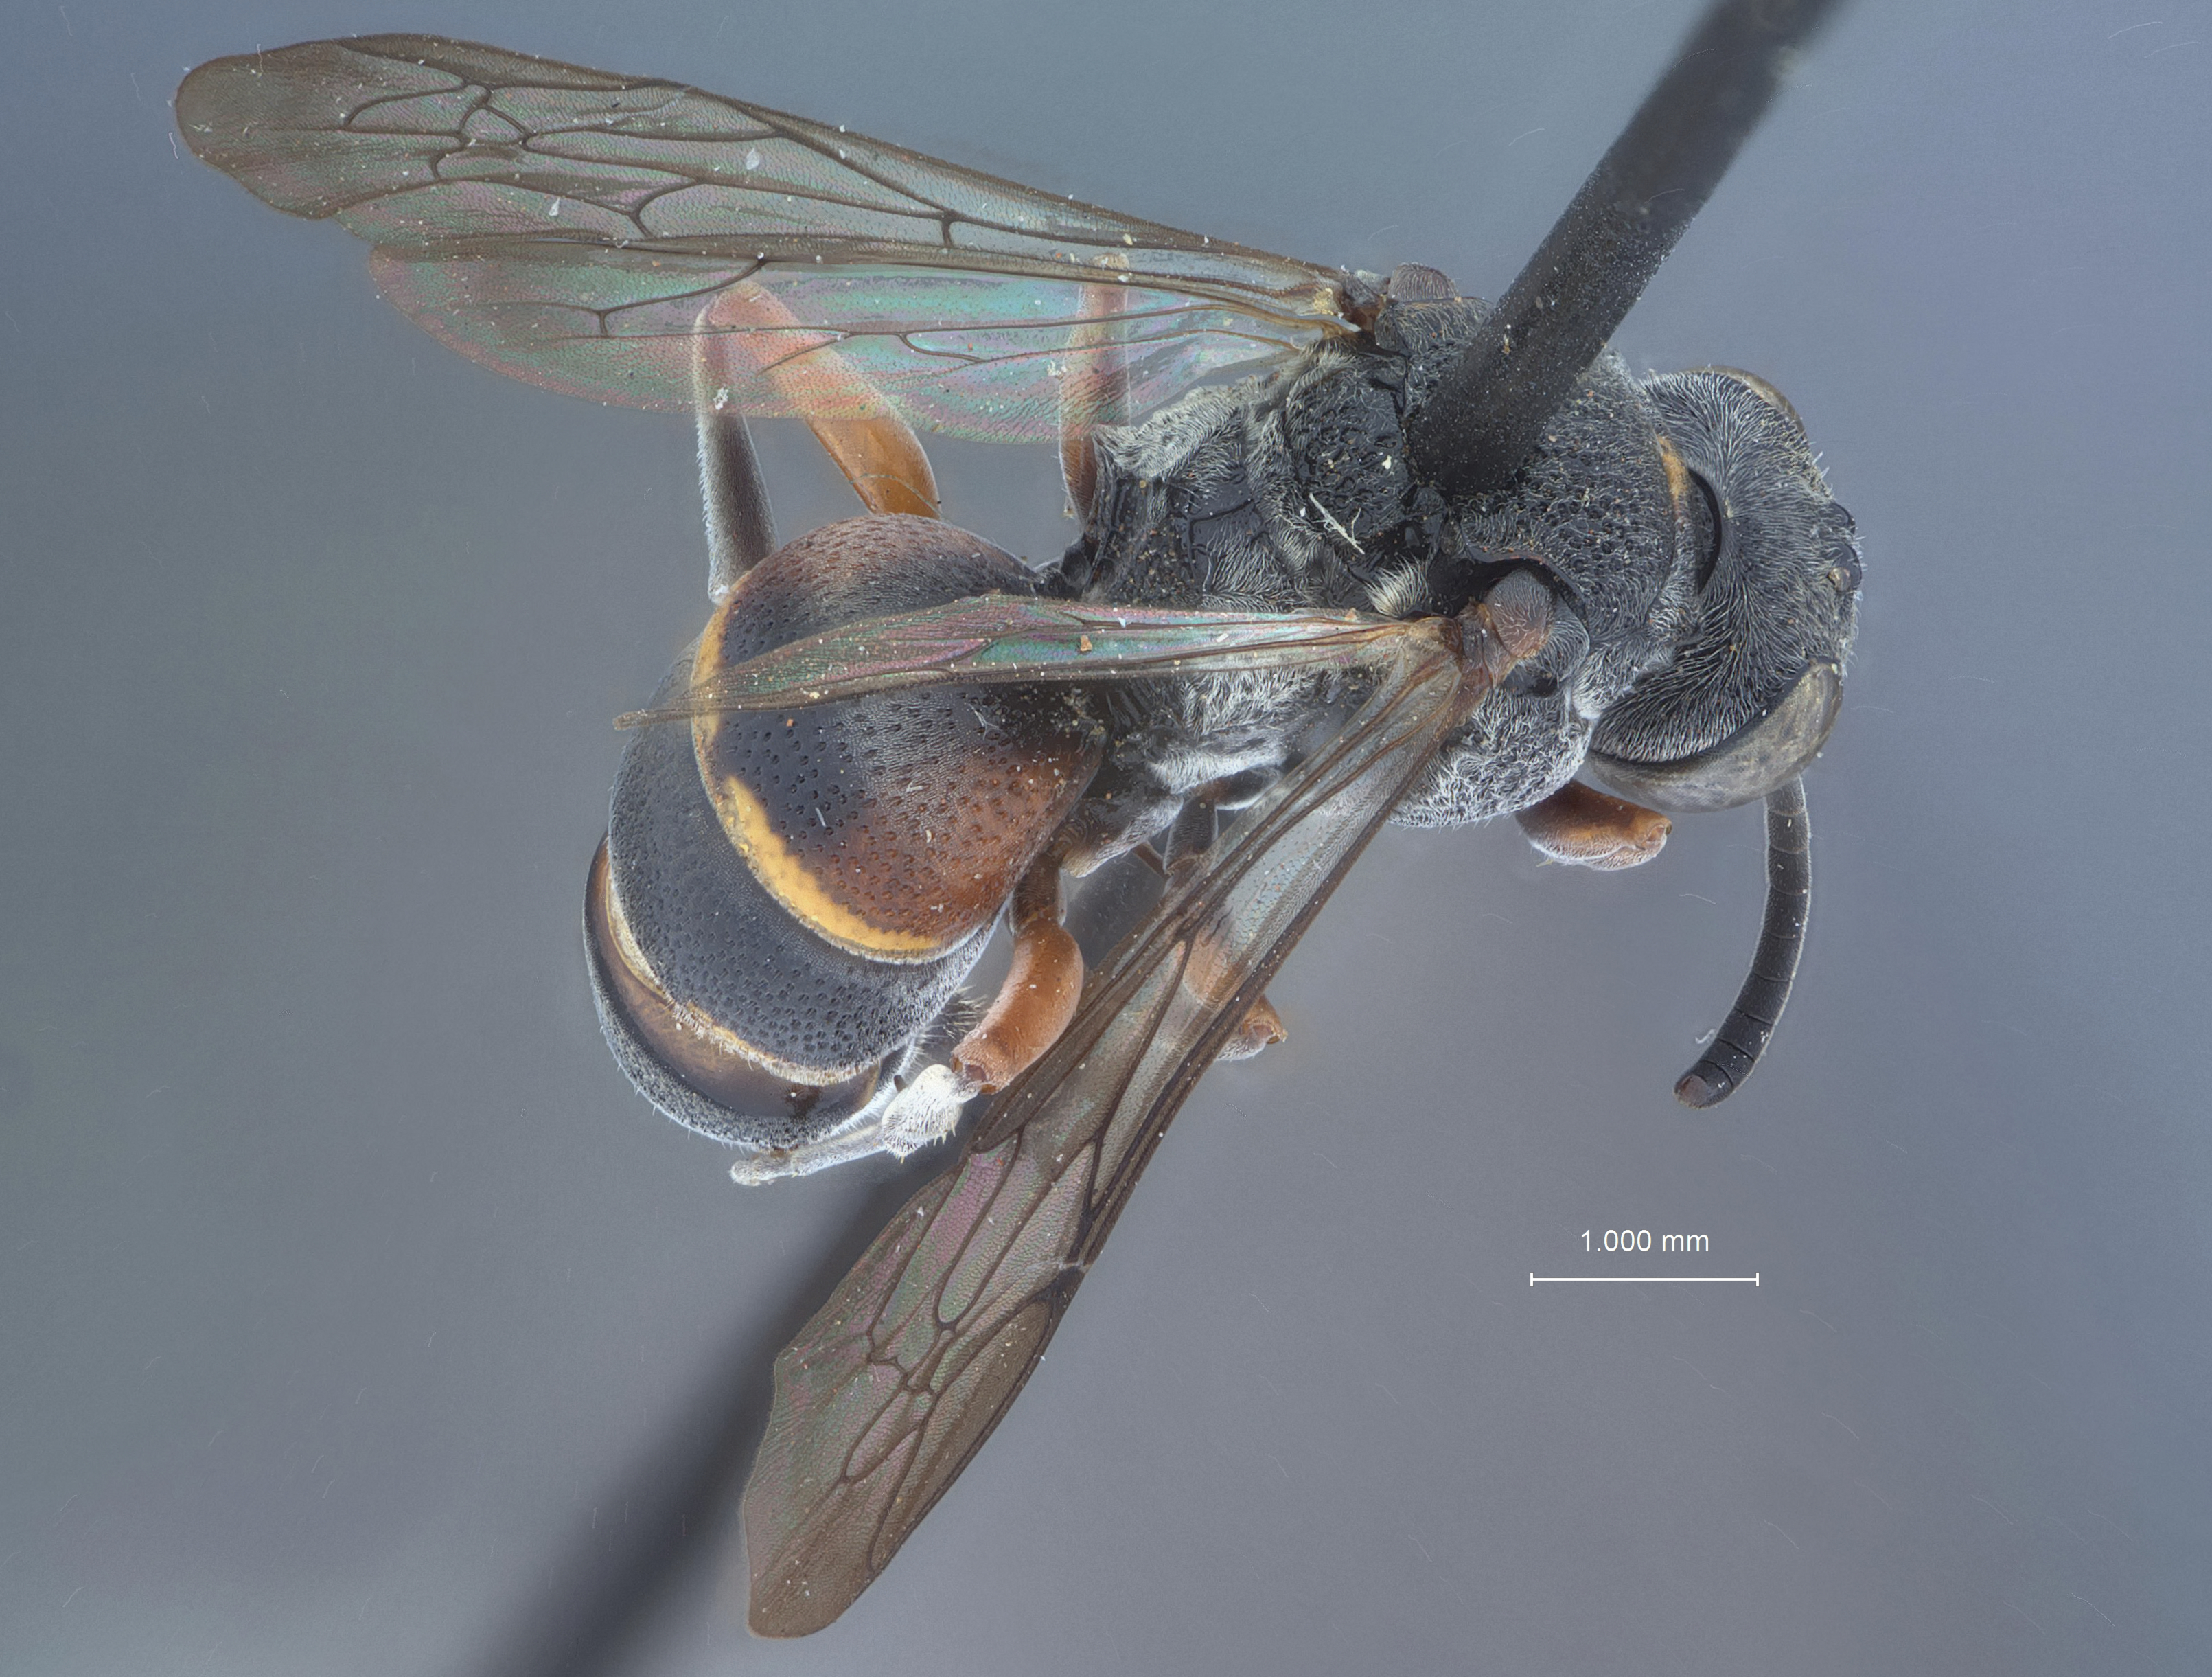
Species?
Brachystegus hoplisivora
